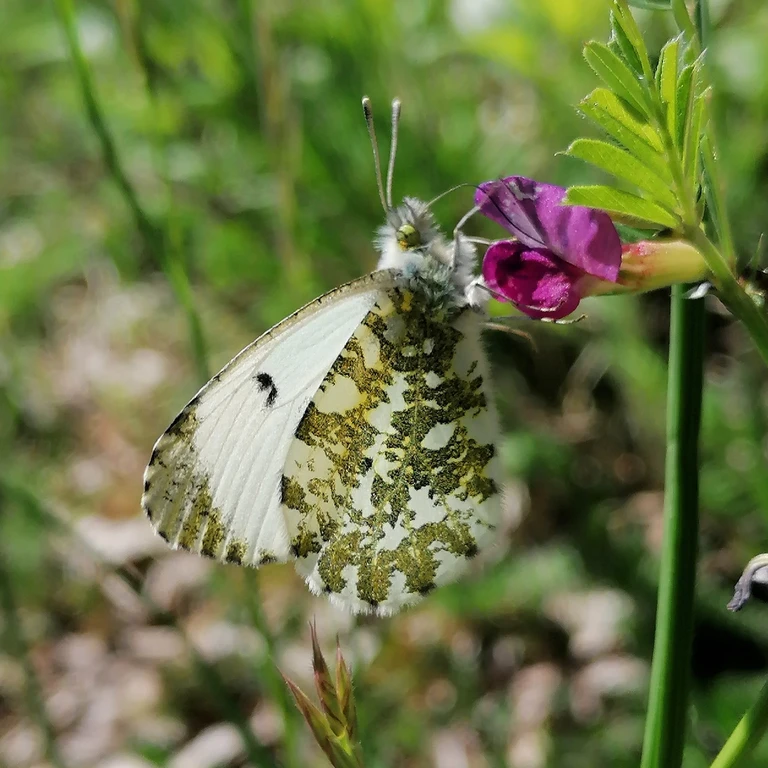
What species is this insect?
Anthocharis cardamines
